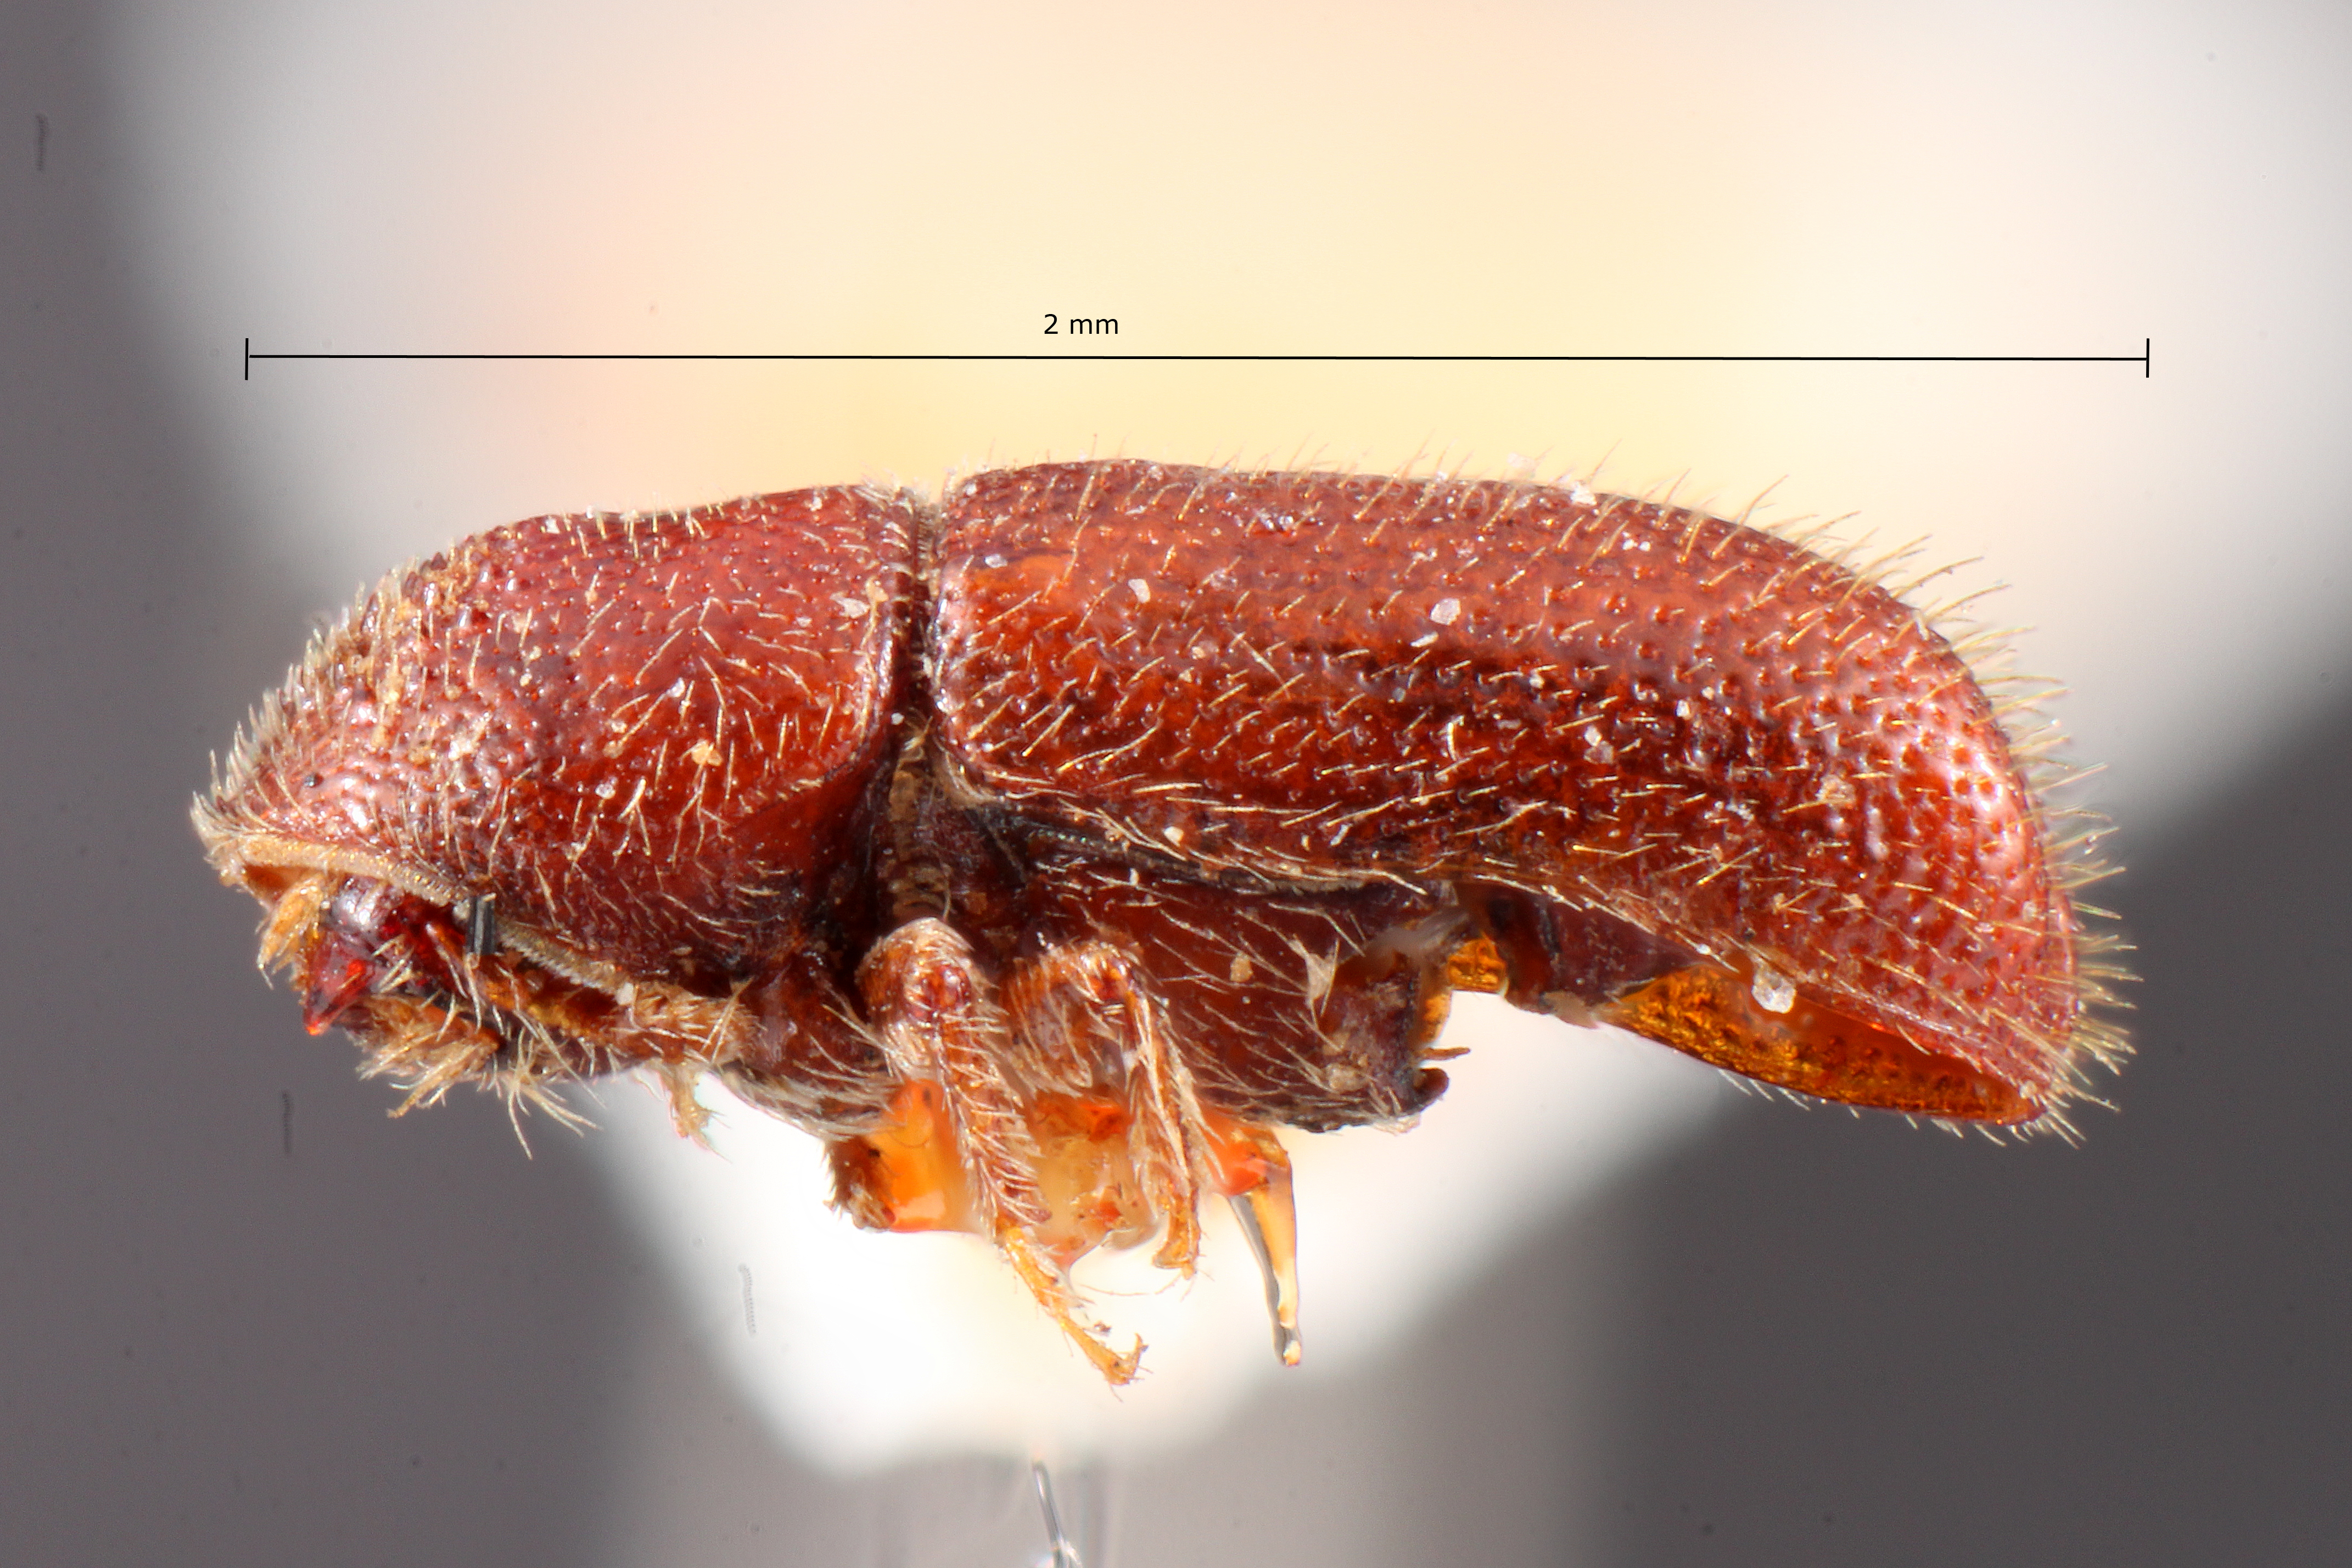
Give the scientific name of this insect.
Pityophthorus solus
